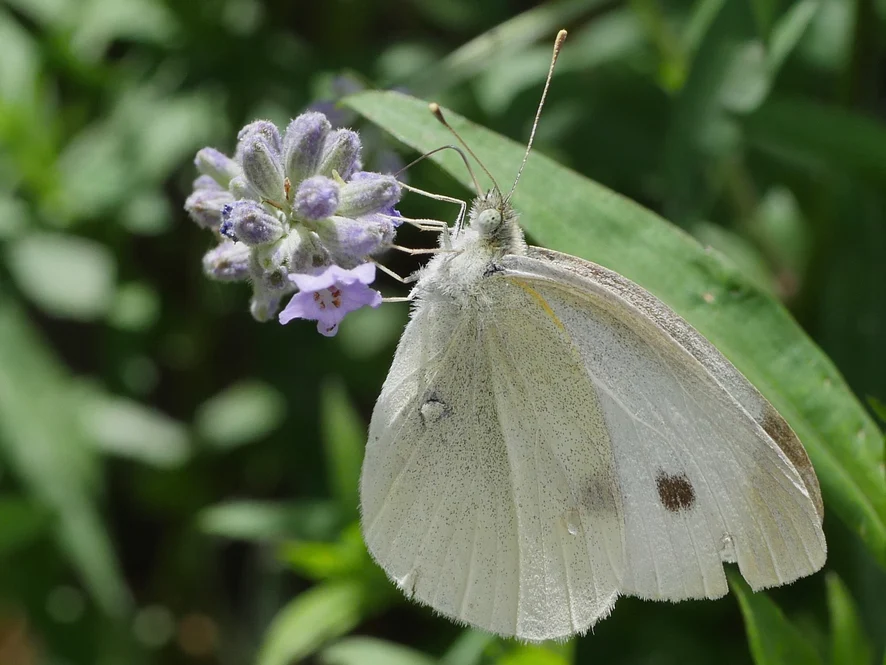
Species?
Pieris rapae
